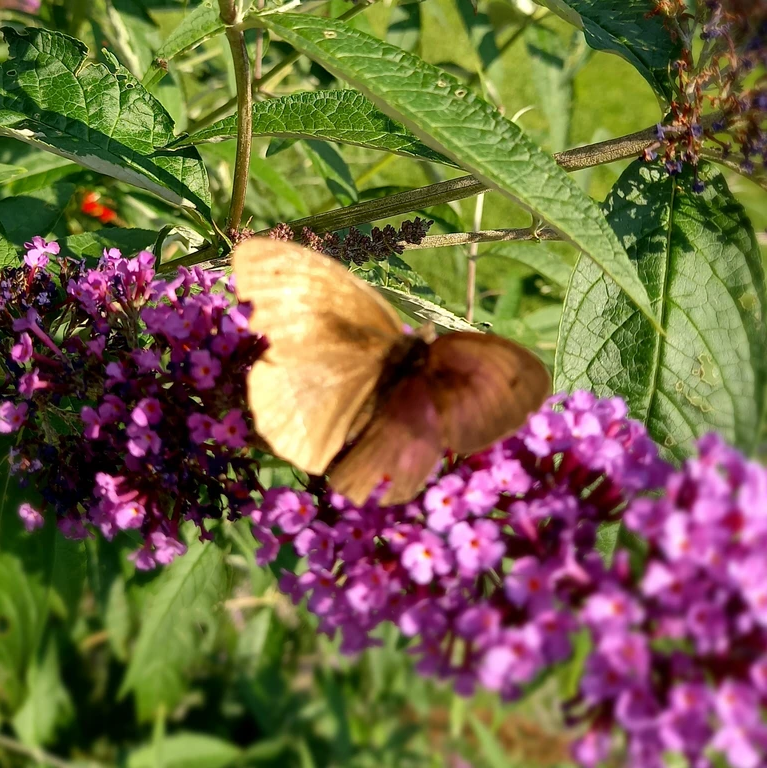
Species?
Maniola jurtina
